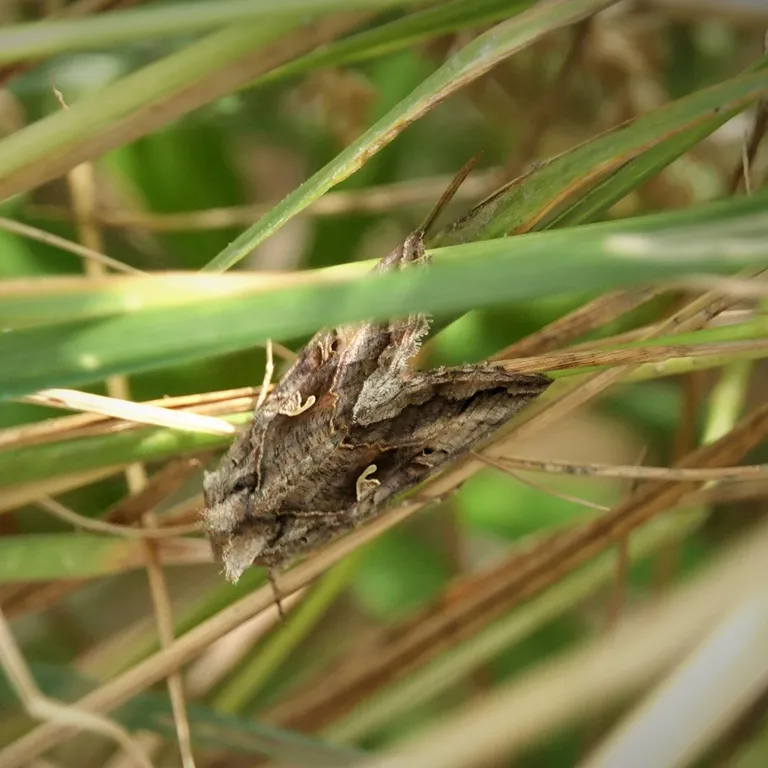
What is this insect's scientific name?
Autographa gamma
